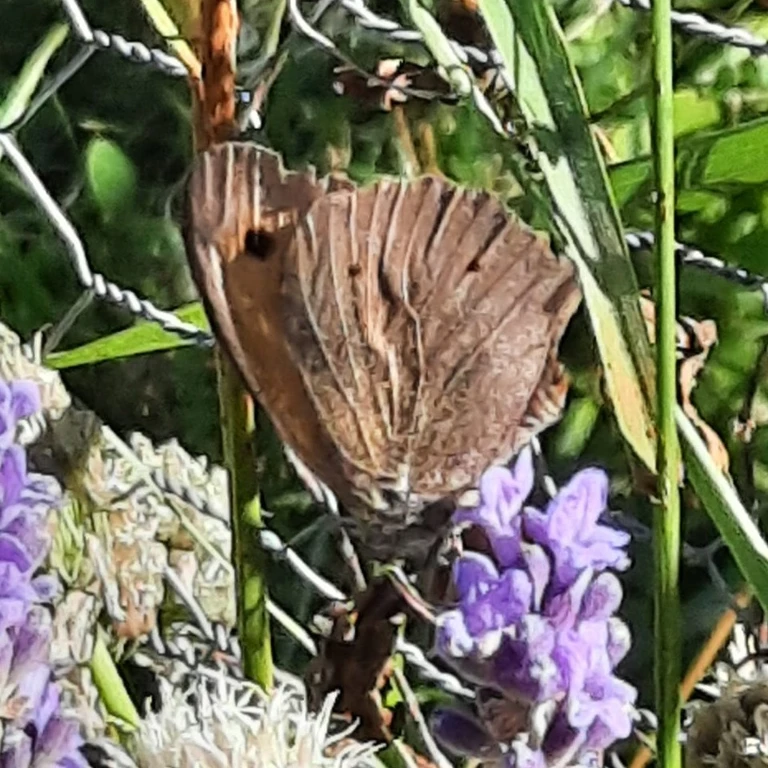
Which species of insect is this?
Maniola jurtina
